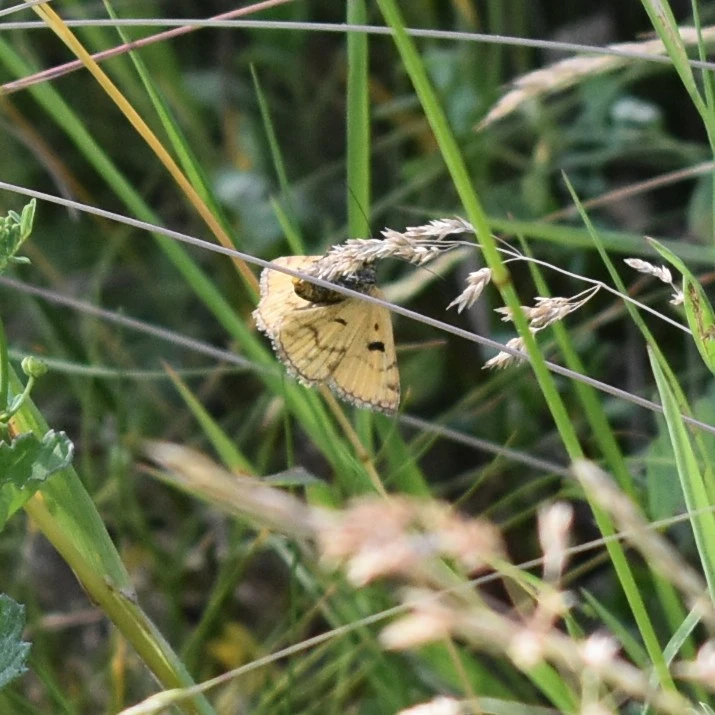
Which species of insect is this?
Euclidia glyphica
